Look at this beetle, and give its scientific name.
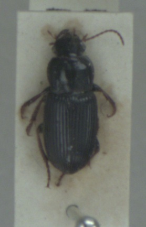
Harpalus attenuatus
